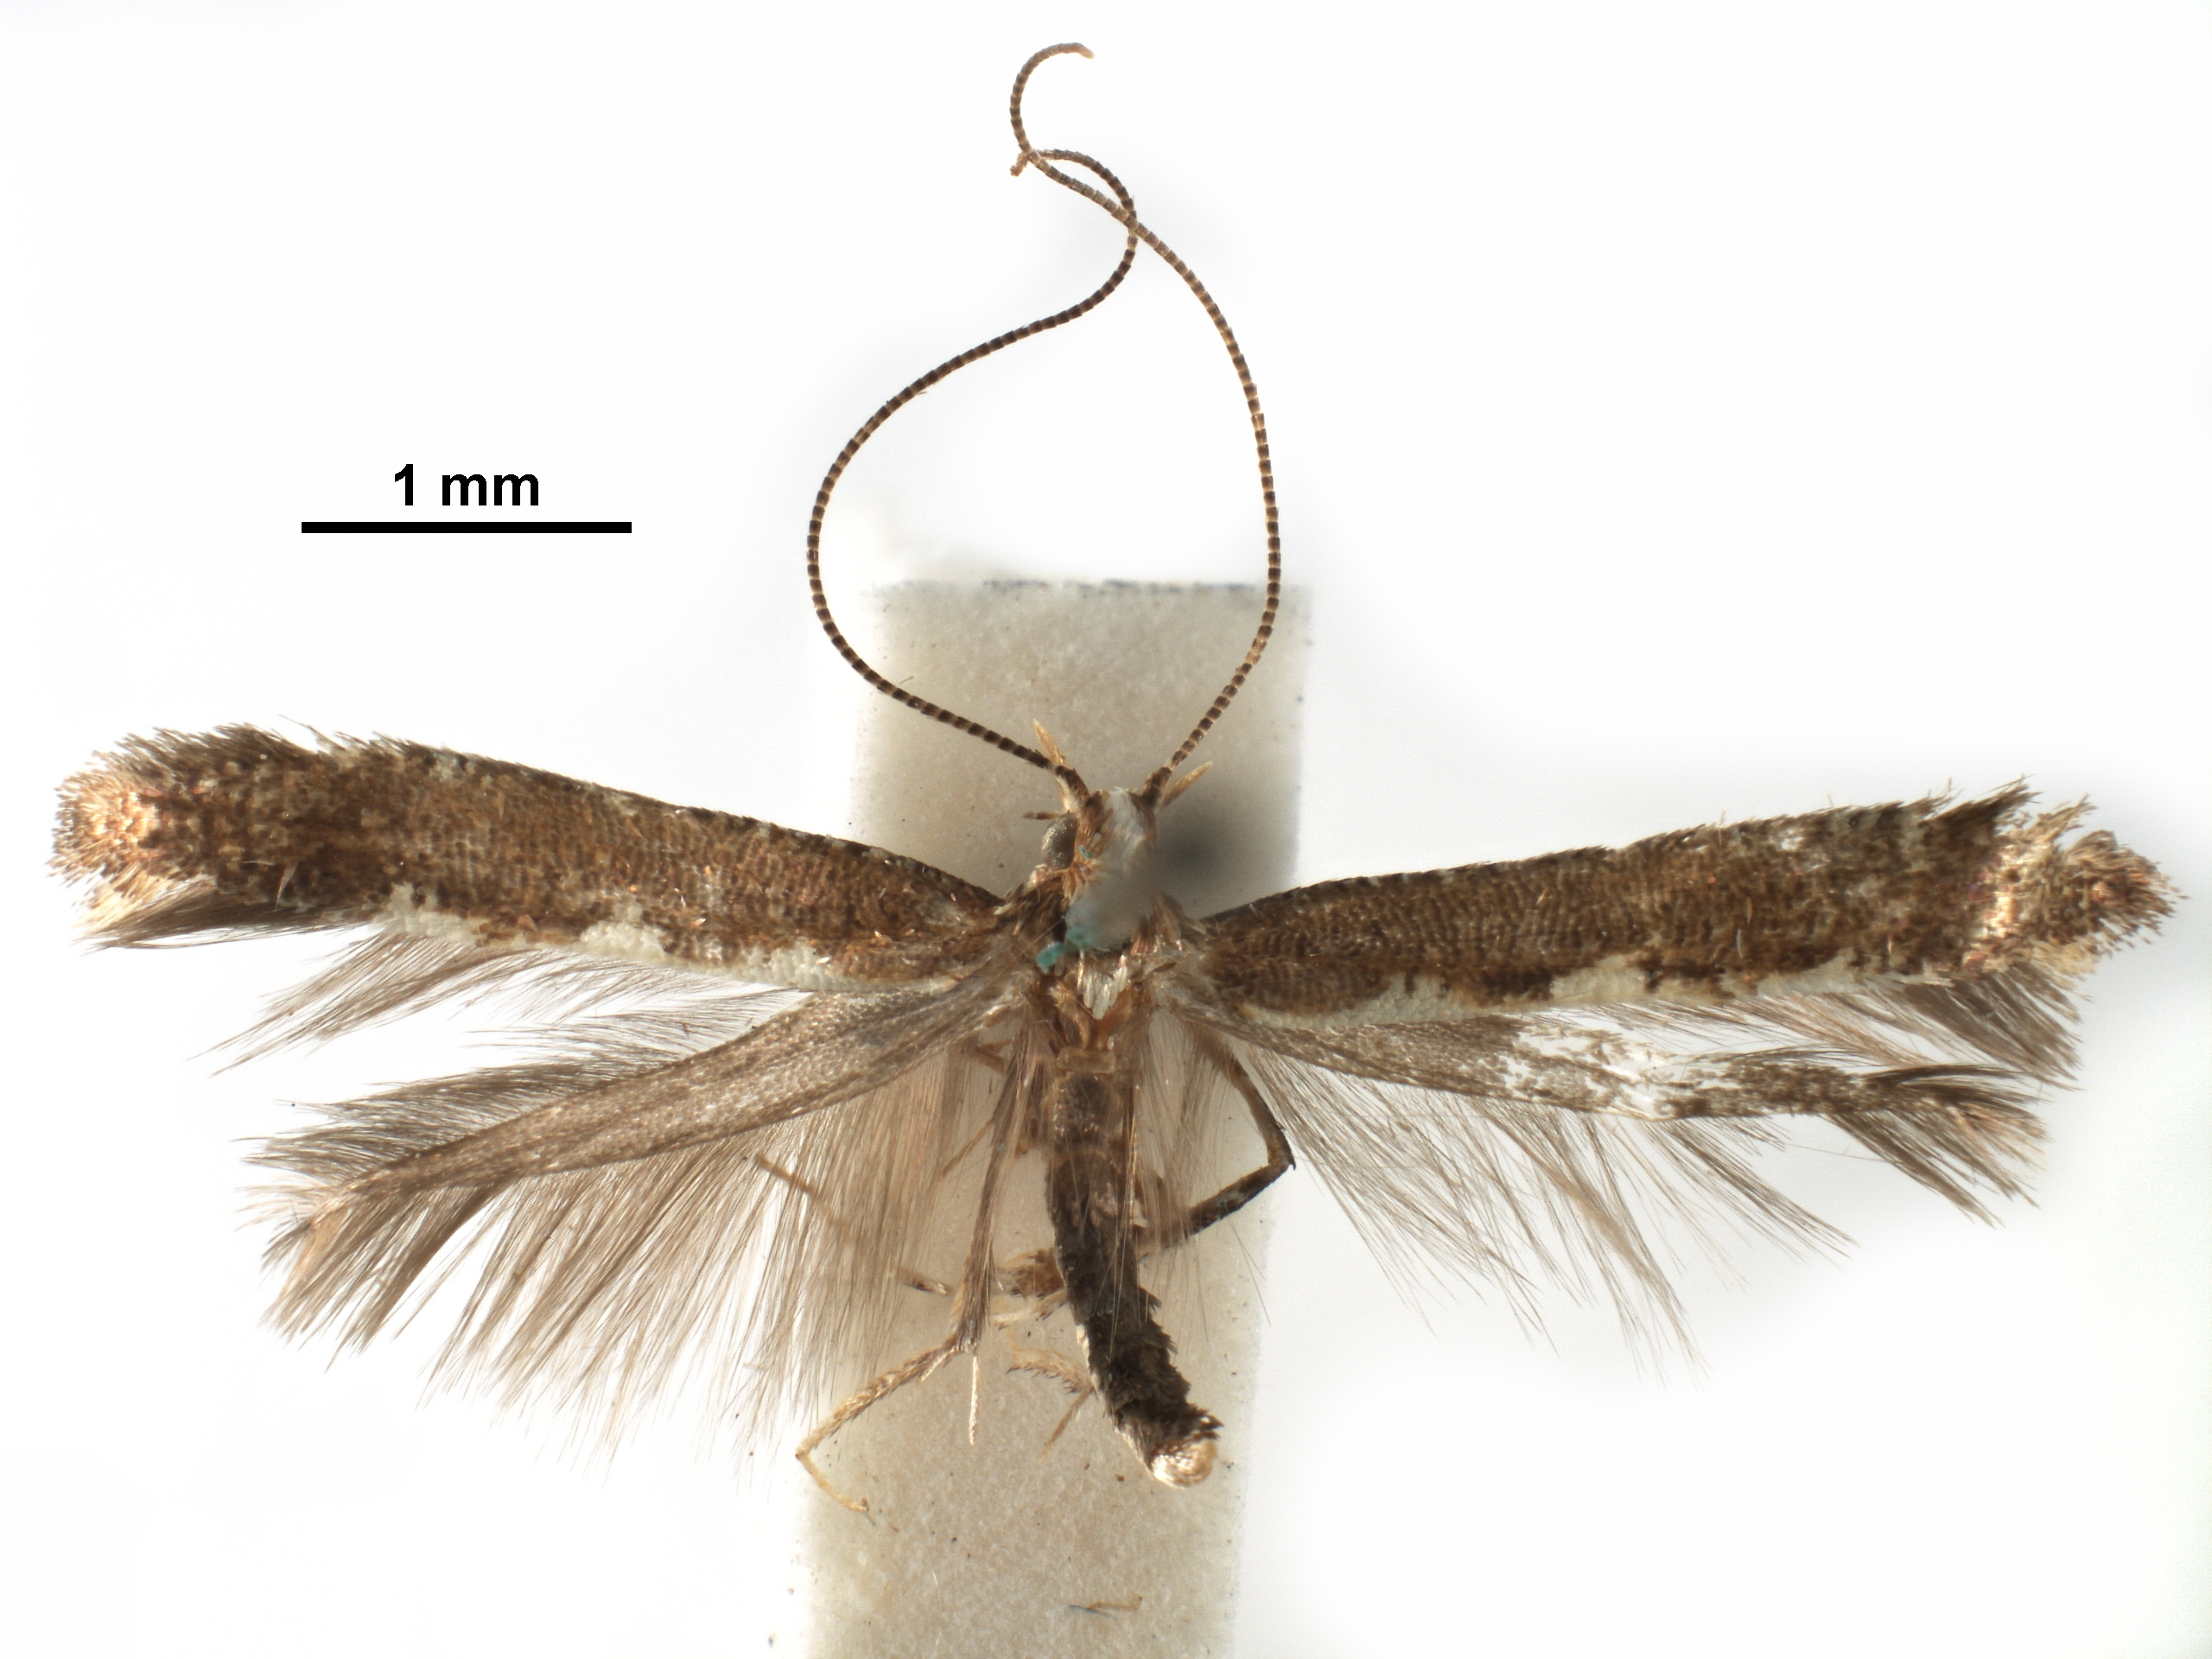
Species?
Caloptilia selenitis
